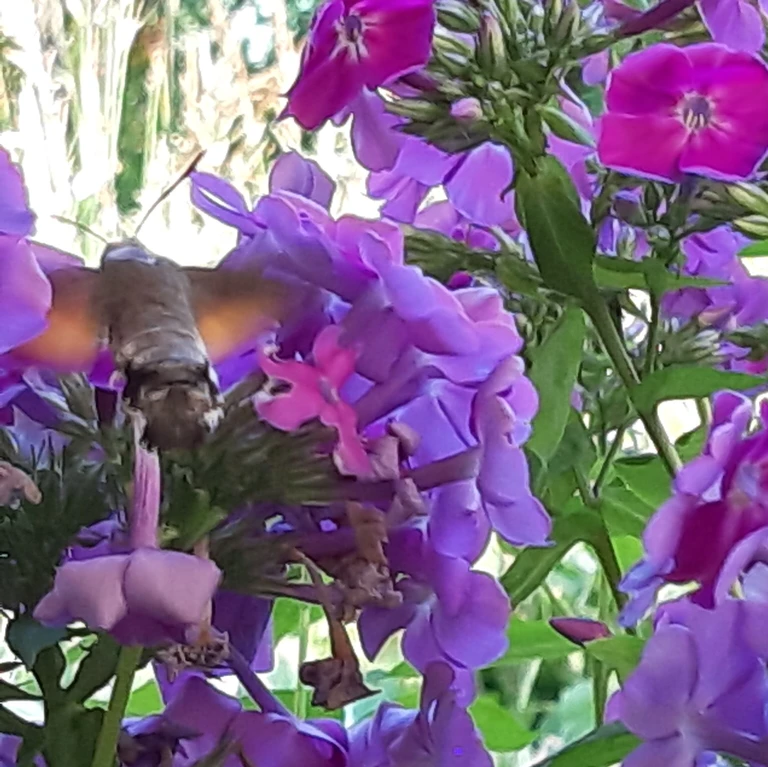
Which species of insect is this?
Macroglossum stellatarum
